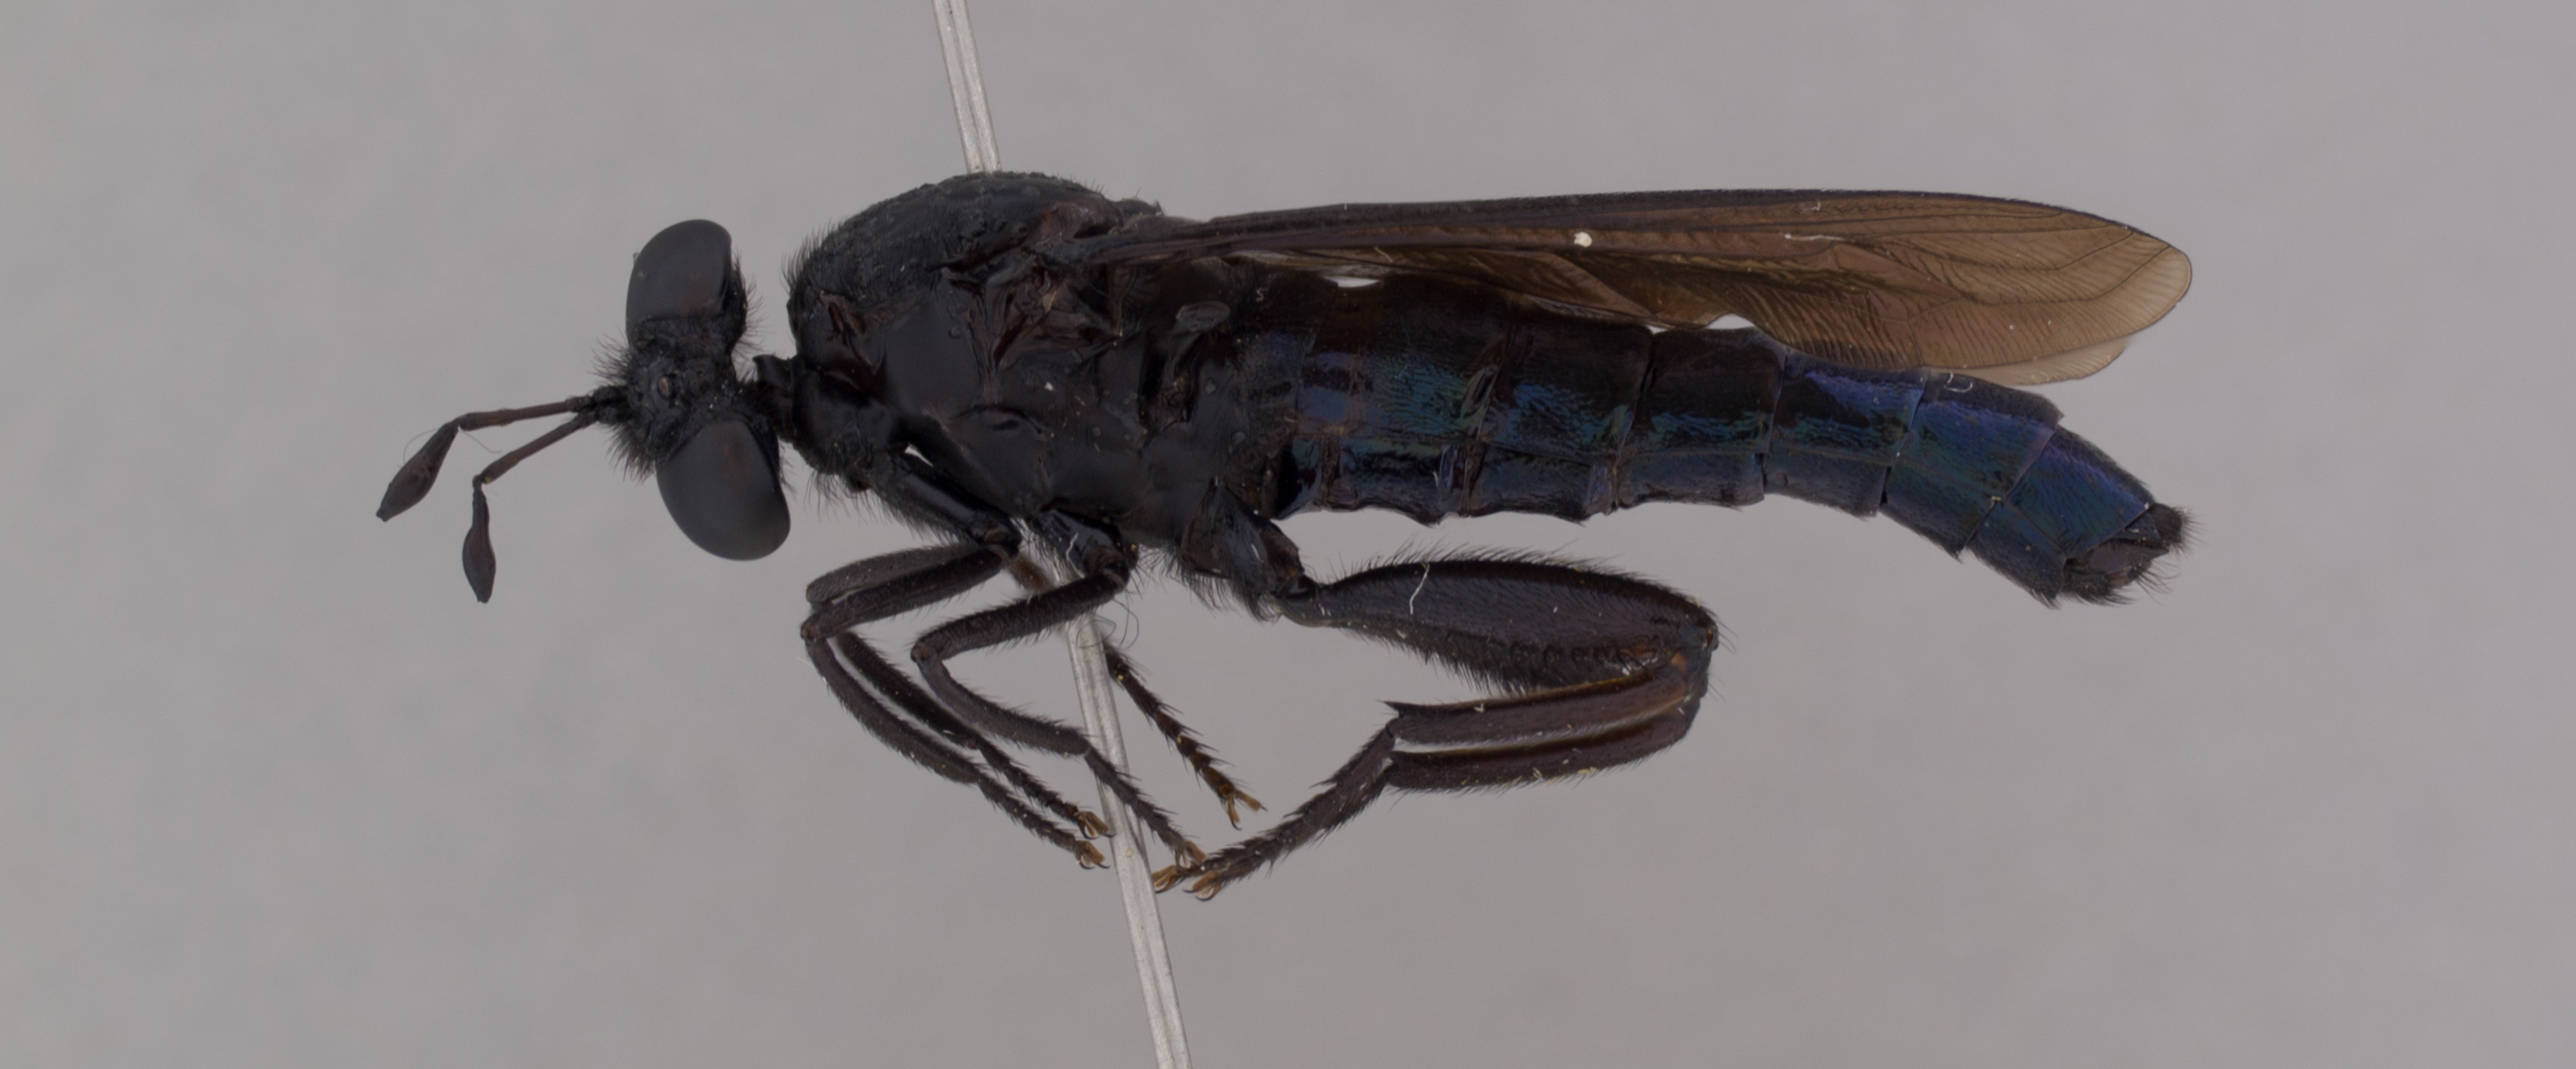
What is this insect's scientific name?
Messiasia californica
